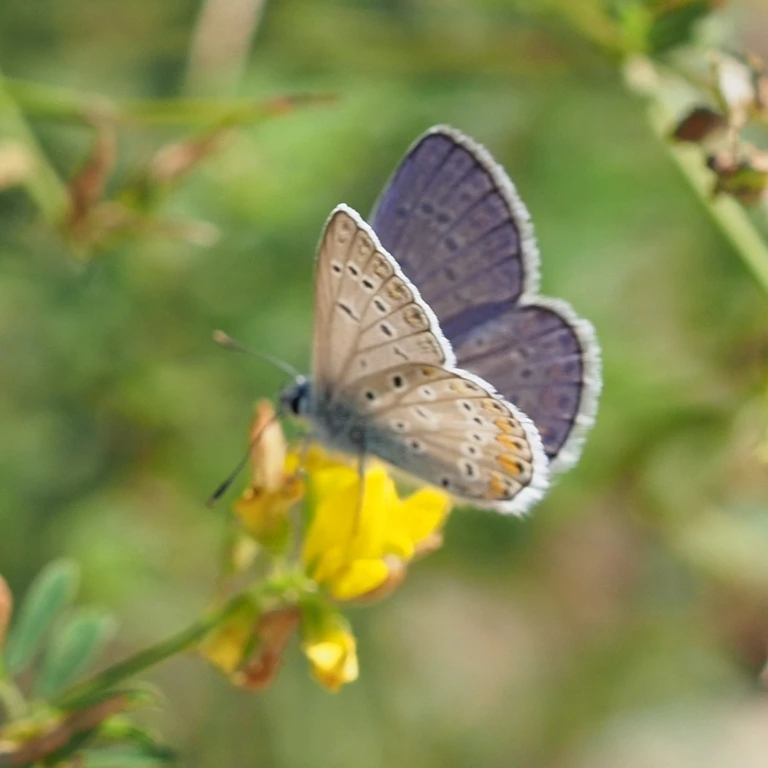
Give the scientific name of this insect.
Polyommatus icarus
